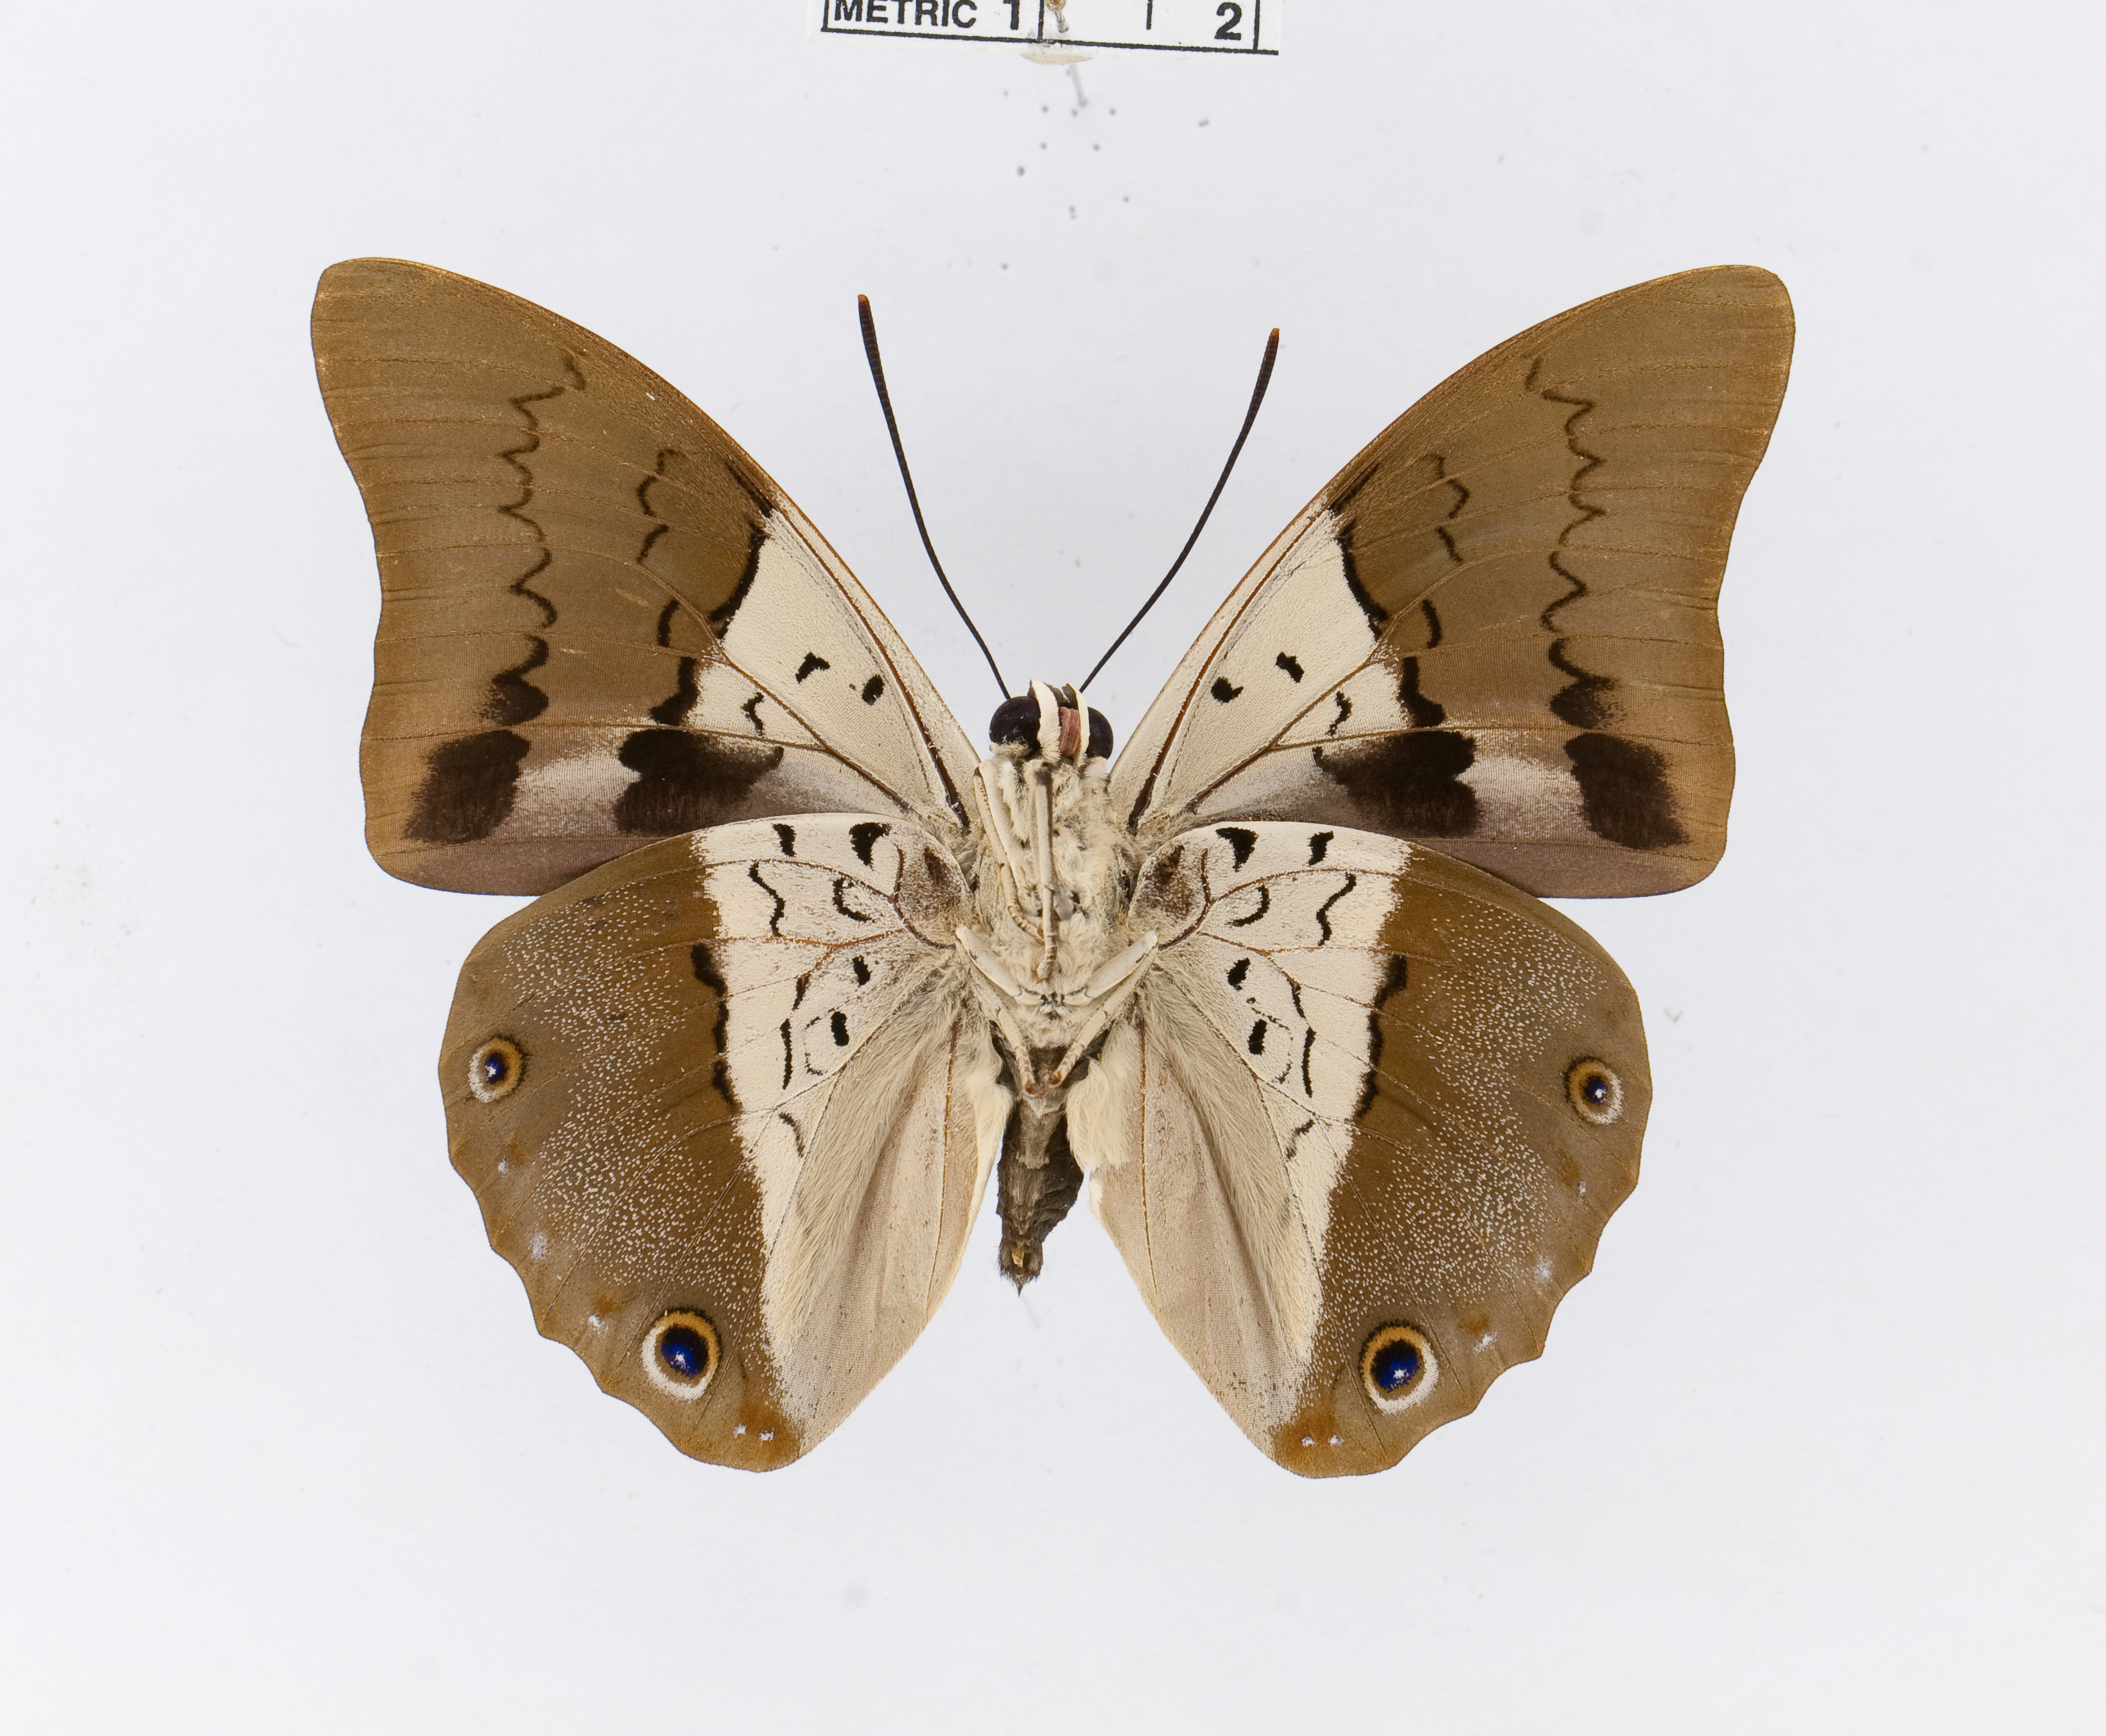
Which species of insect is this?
Prepona dexamenus
